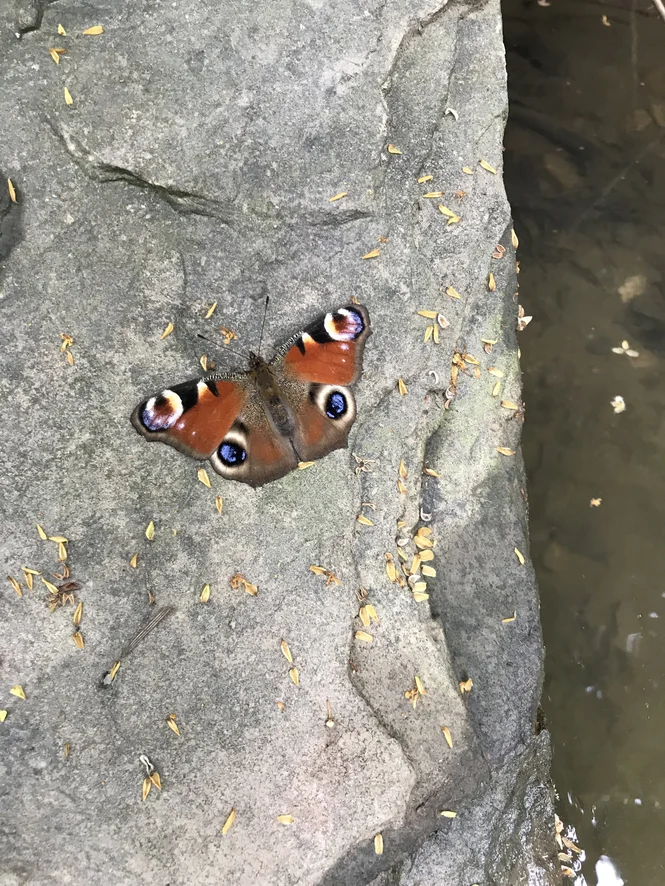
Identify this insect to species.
Aglais io
